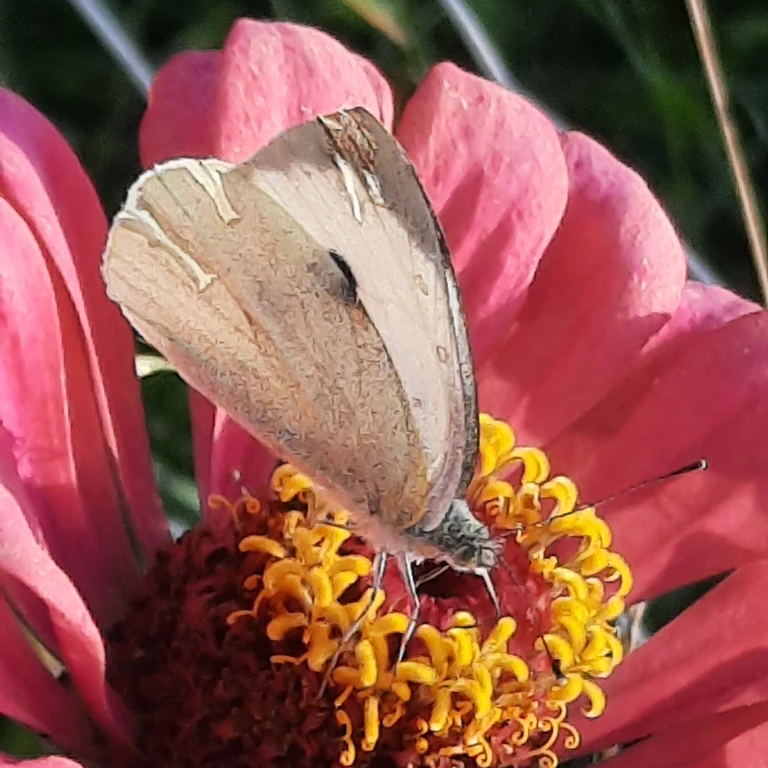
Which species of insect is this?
Pieris brassicae
